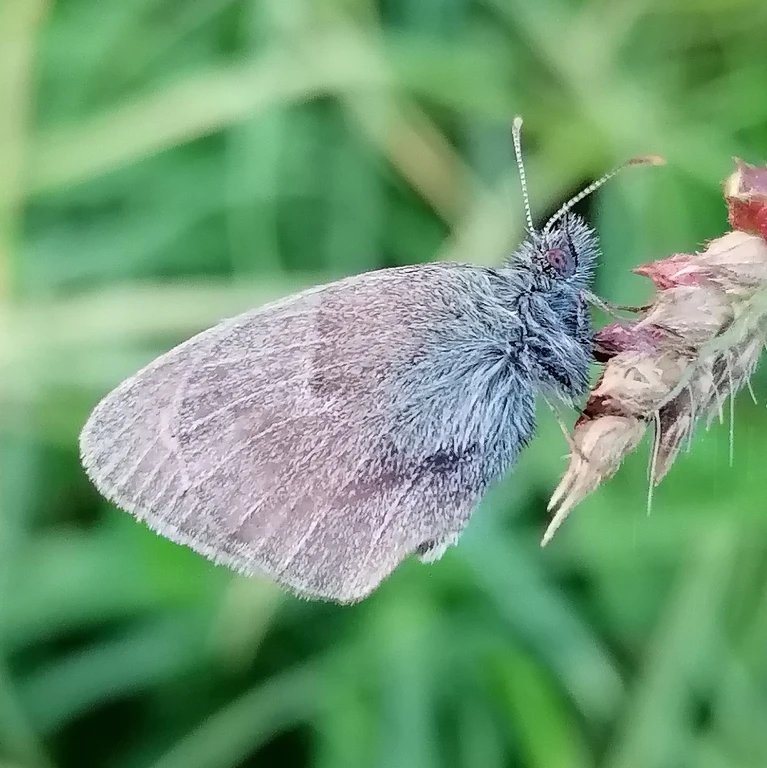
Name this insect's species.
Coenonympha pamphilus
